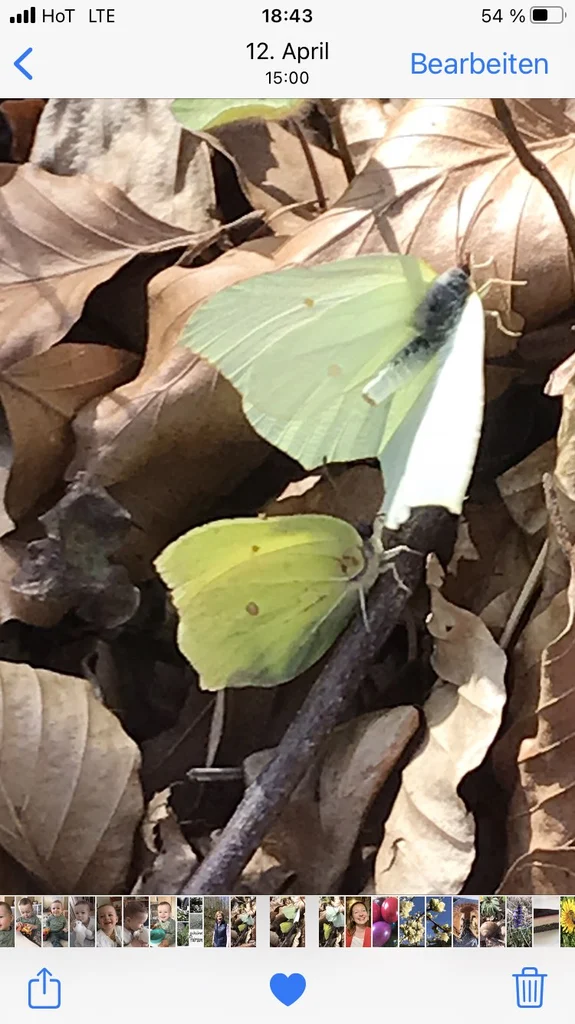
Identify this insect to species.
Gonepteryx rhamni
